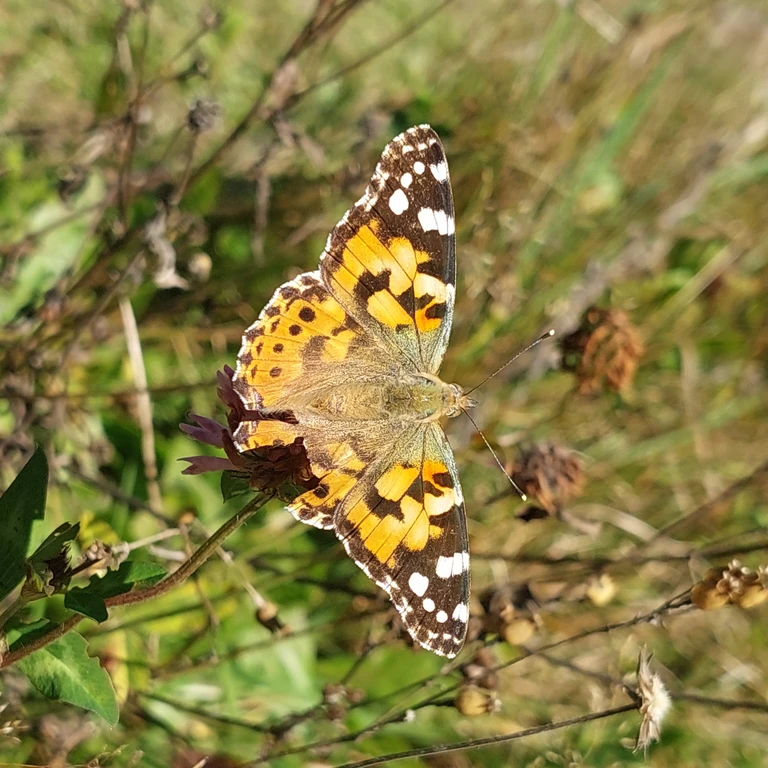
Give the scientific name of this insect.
Vanessa cardui
